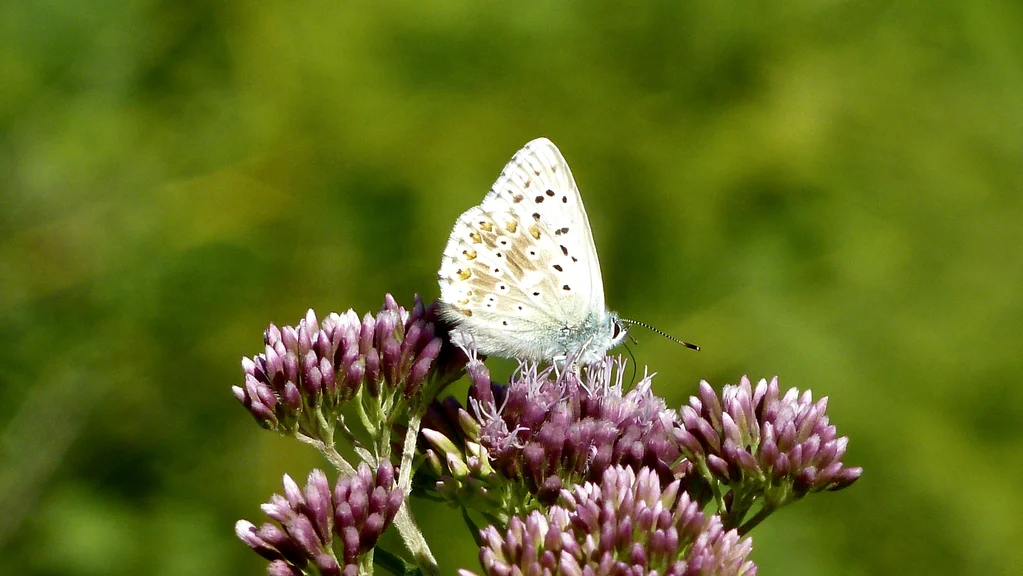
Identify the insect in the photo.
Lysandra coridon
